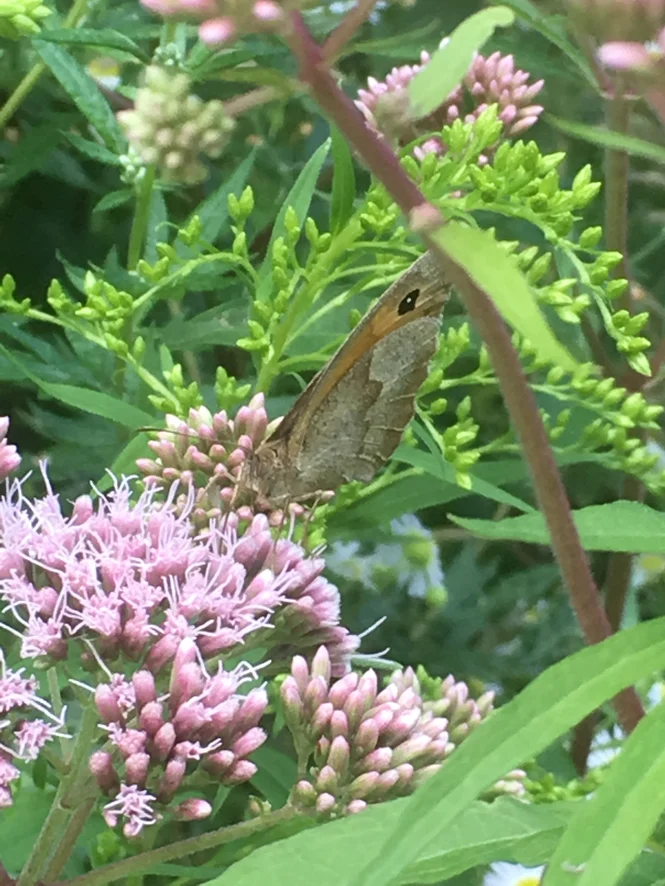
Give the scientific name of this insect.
Maniola jurtina
